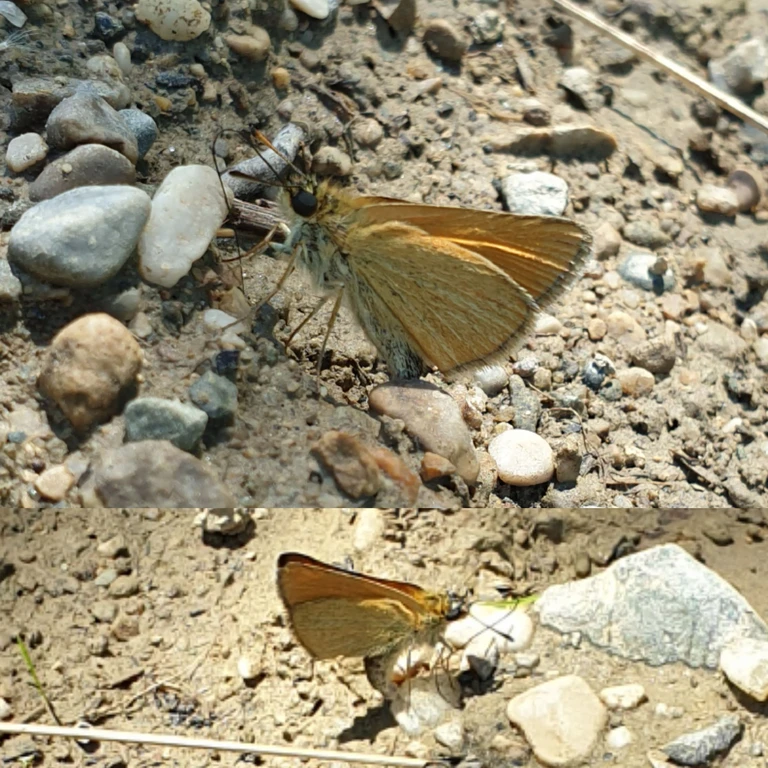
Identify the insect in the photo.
Thymelicus lineola
